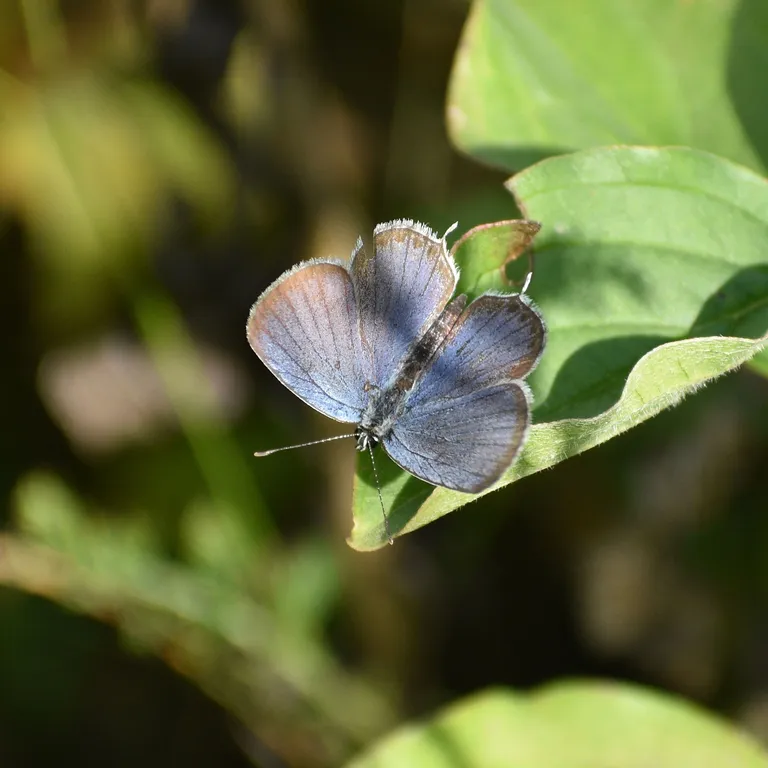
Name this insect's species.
Cupido argiades (also Elkalyce argiades)
